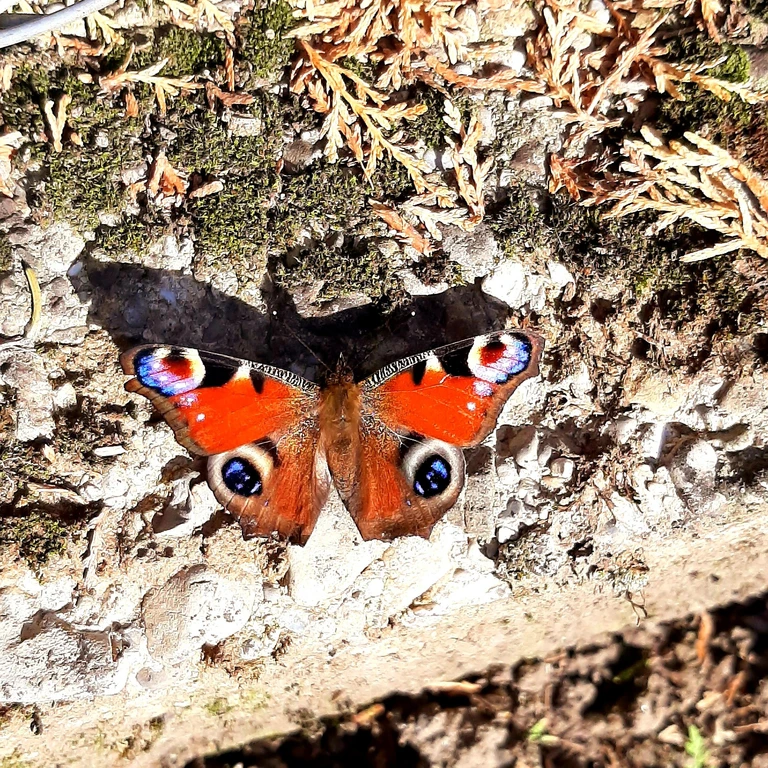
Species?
Aglais io
